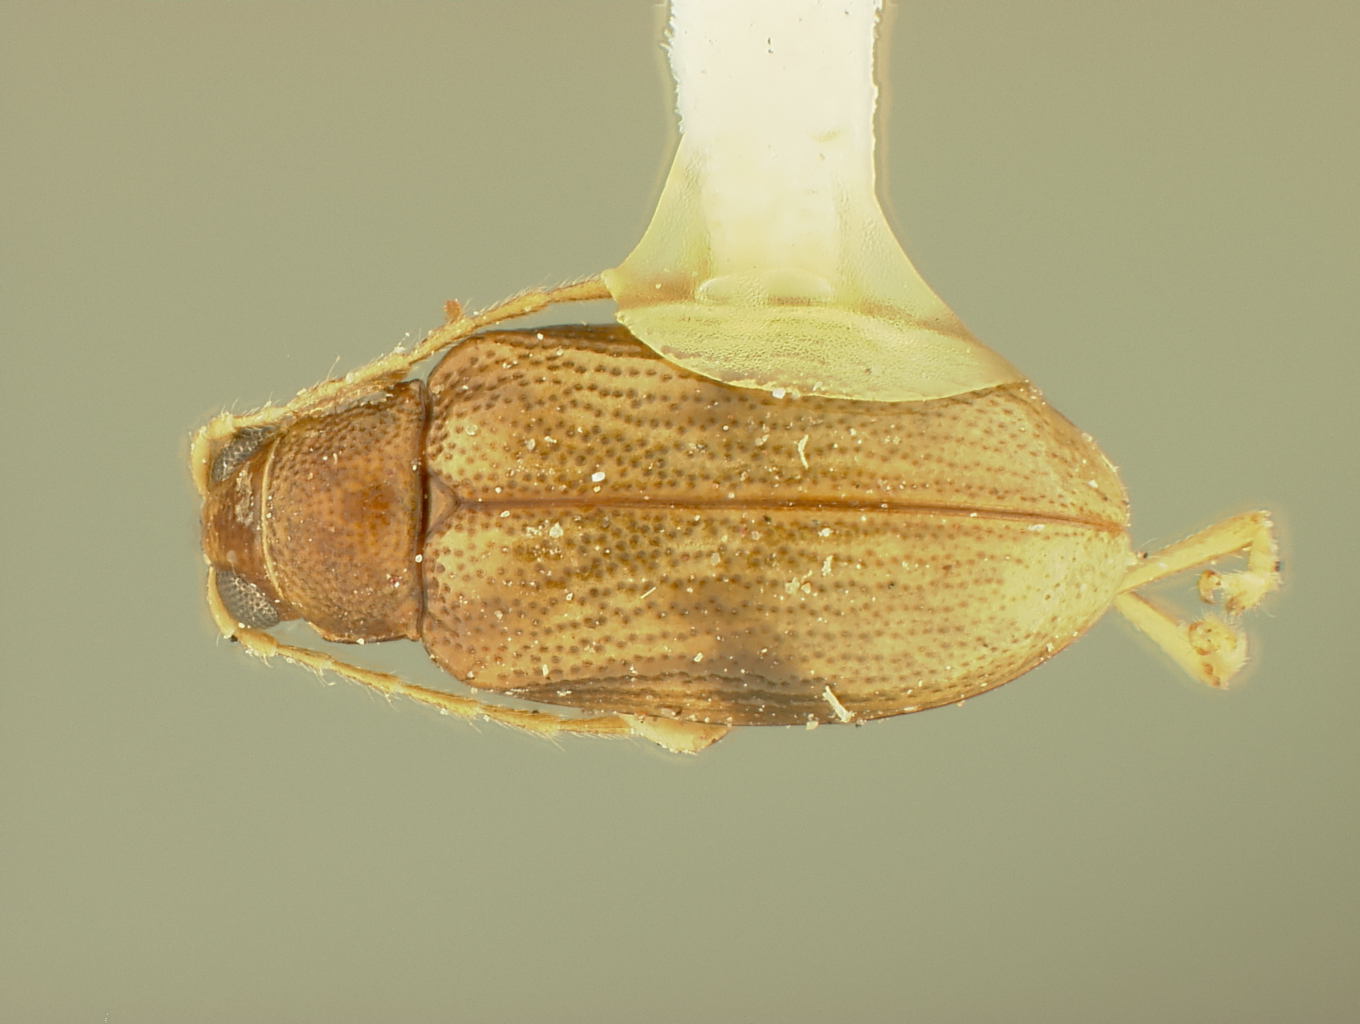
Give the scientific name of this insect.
Pseudoepitrix rugosa
